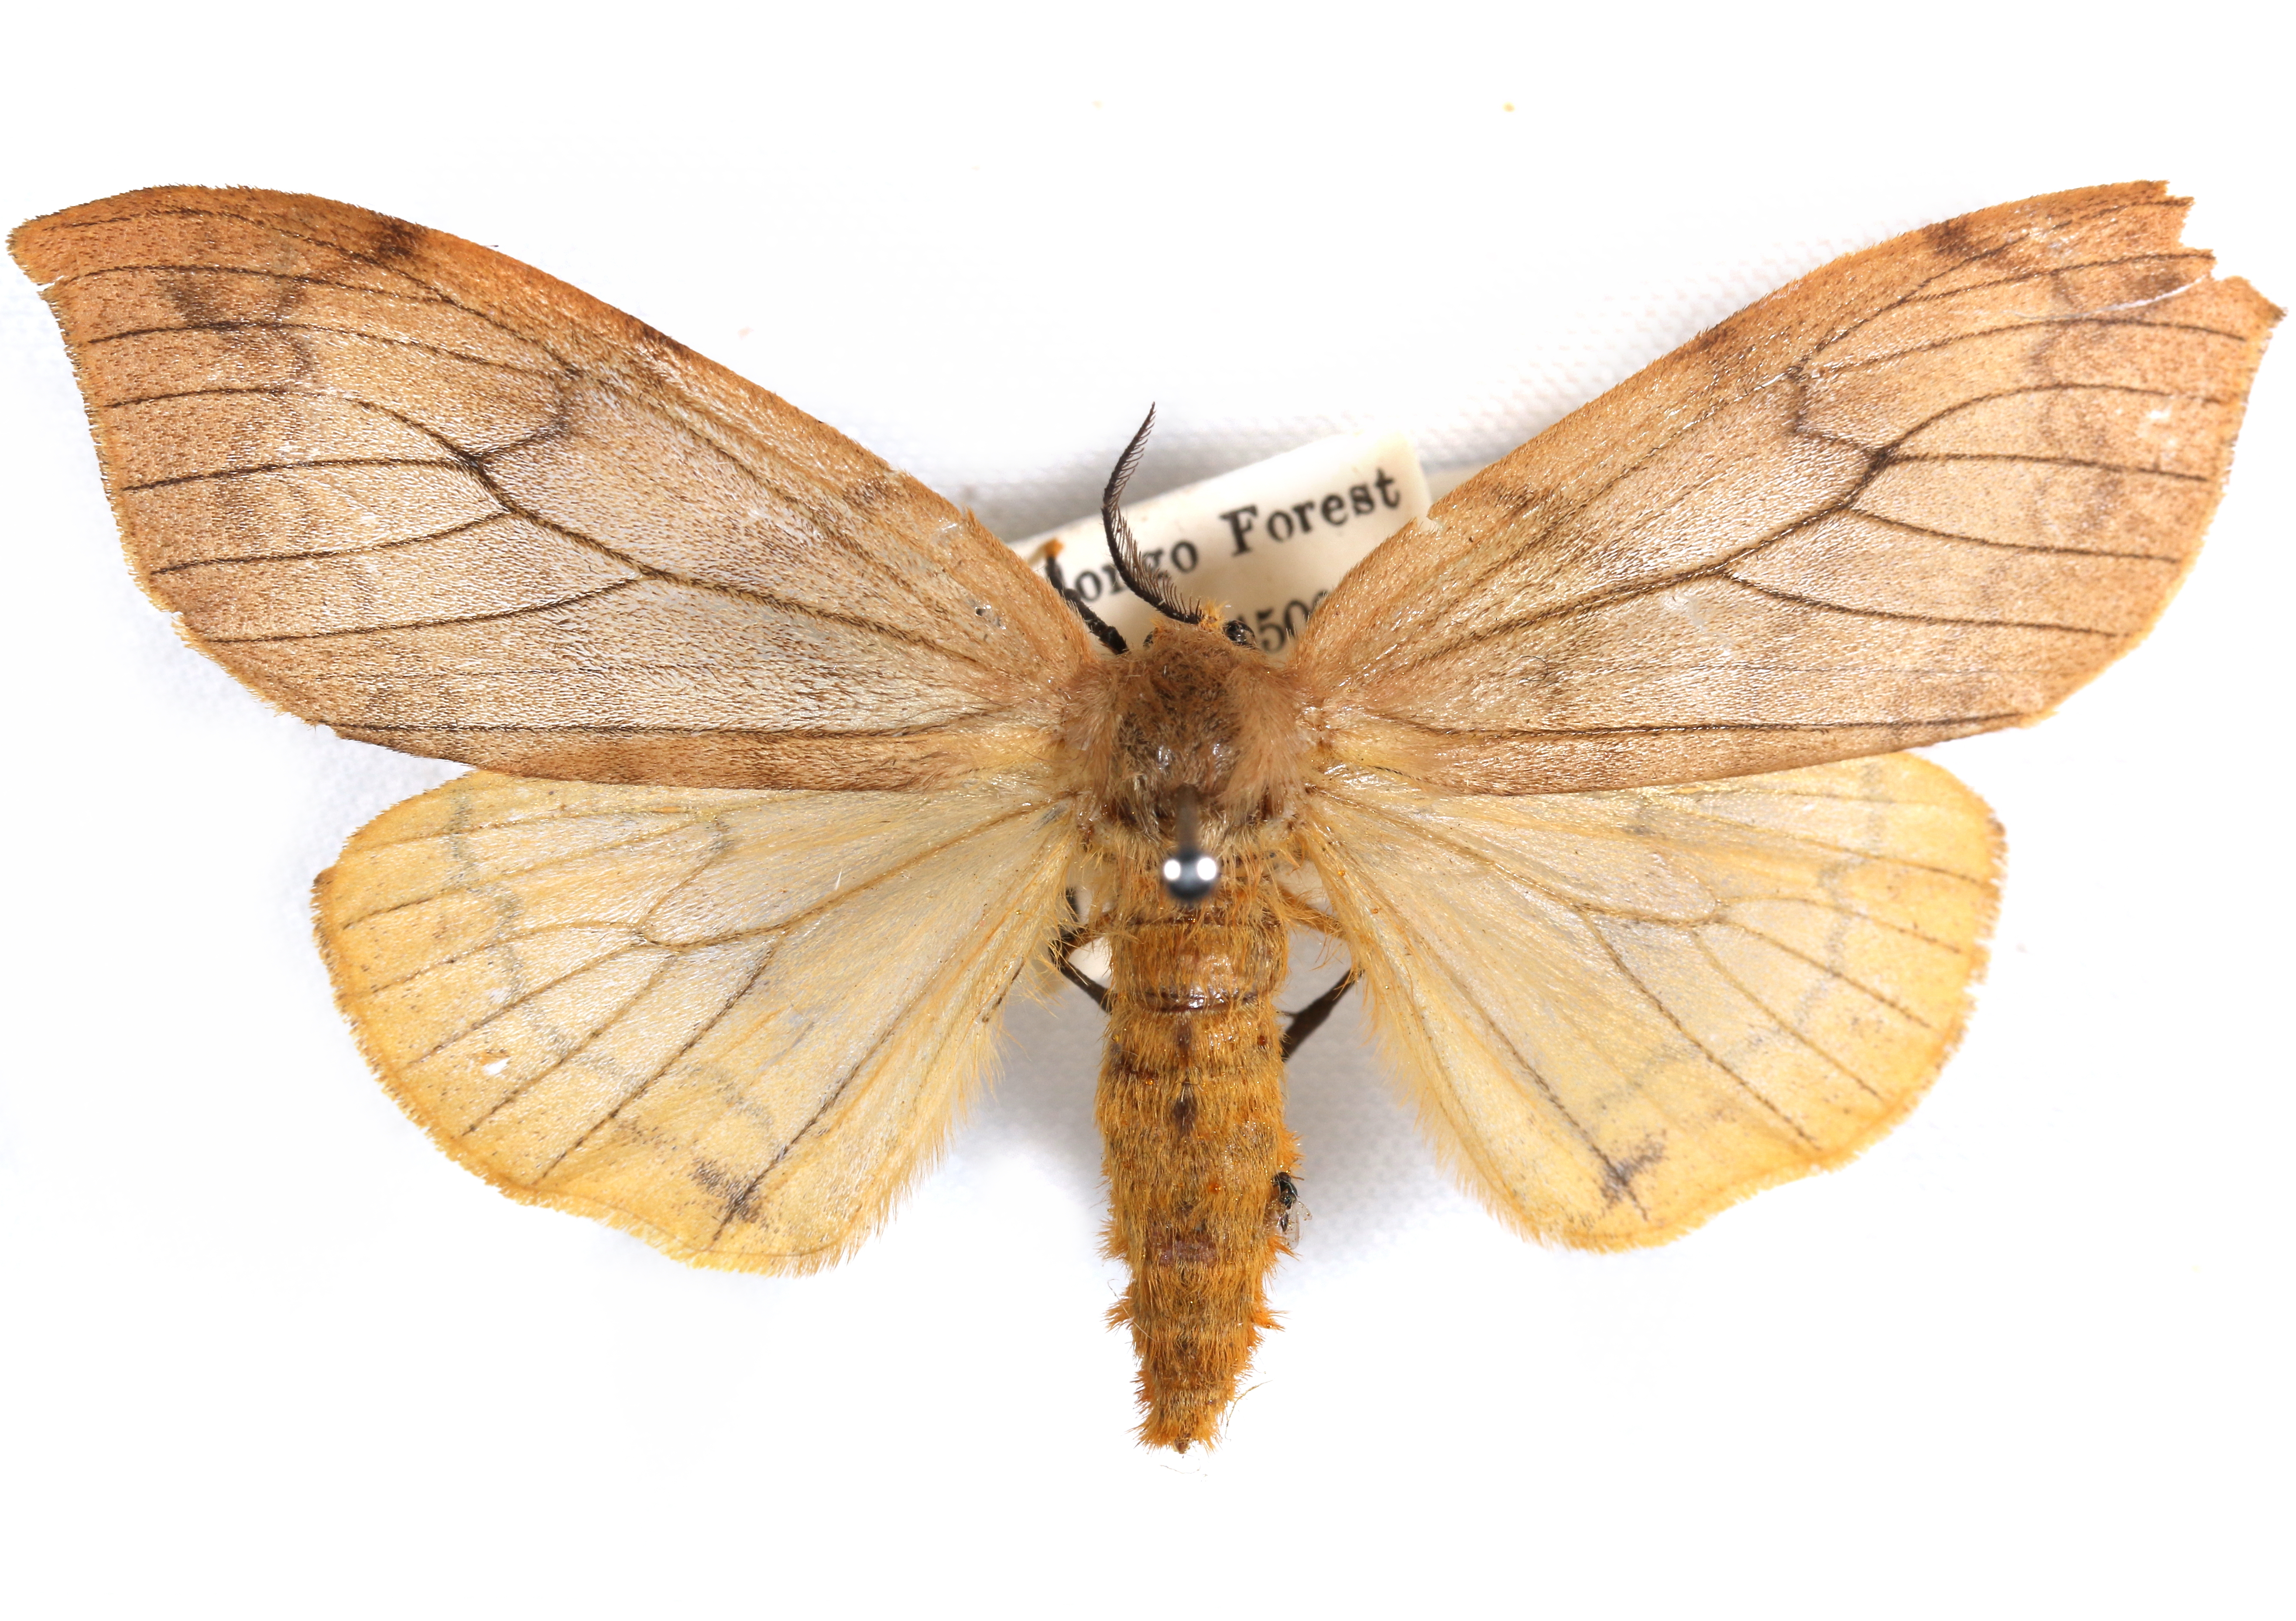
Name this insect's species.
Heteronygmia flavescens
